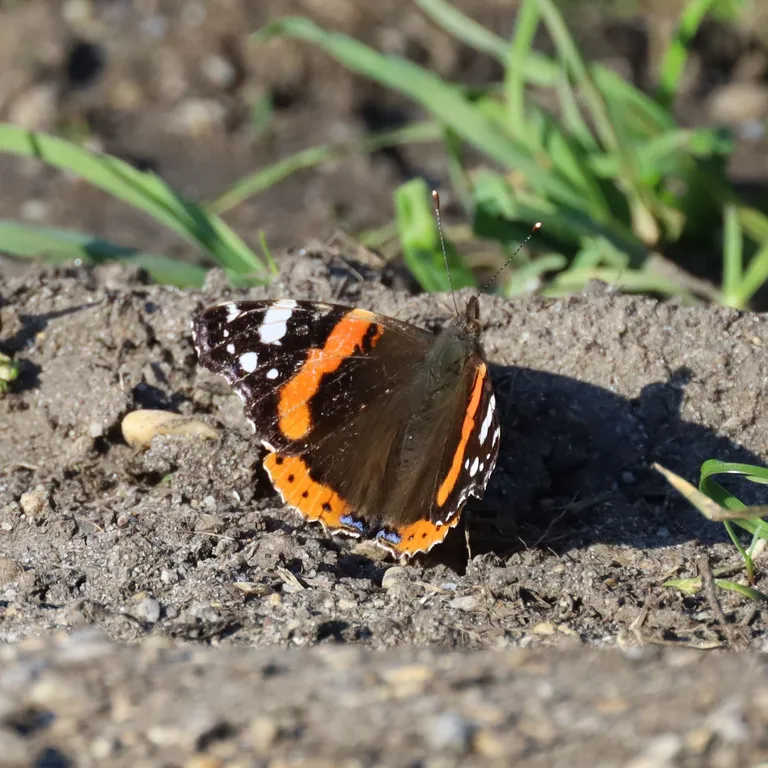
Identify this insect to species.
Vanessa atalanta
